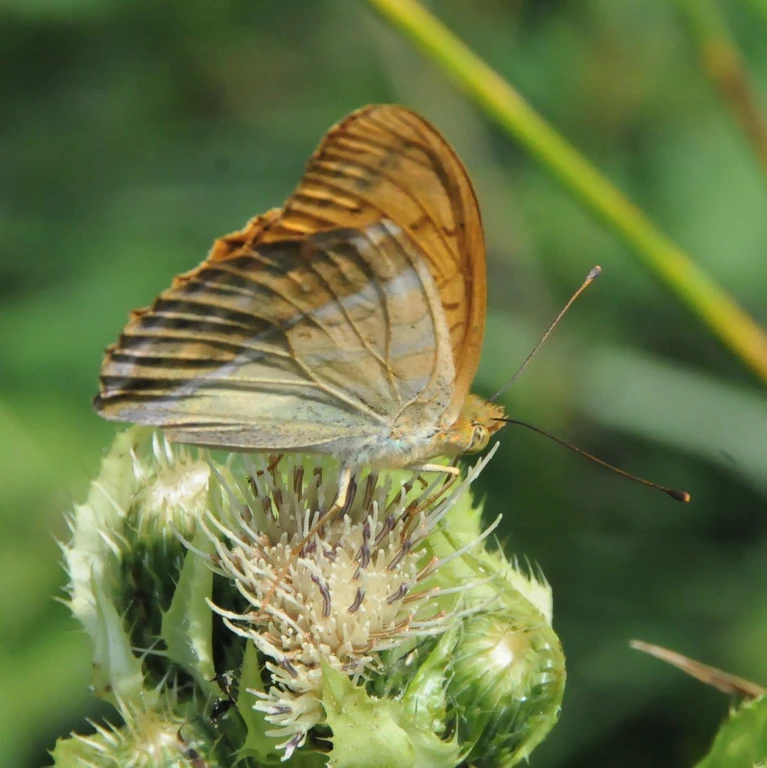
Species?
Argynnis paphia
